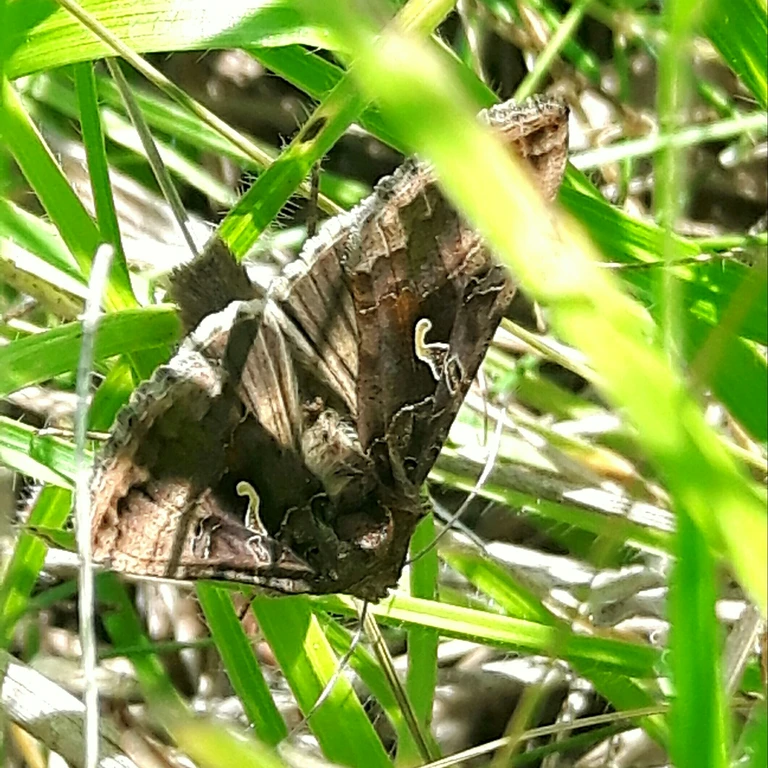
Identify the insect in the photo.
Autographa gamma
